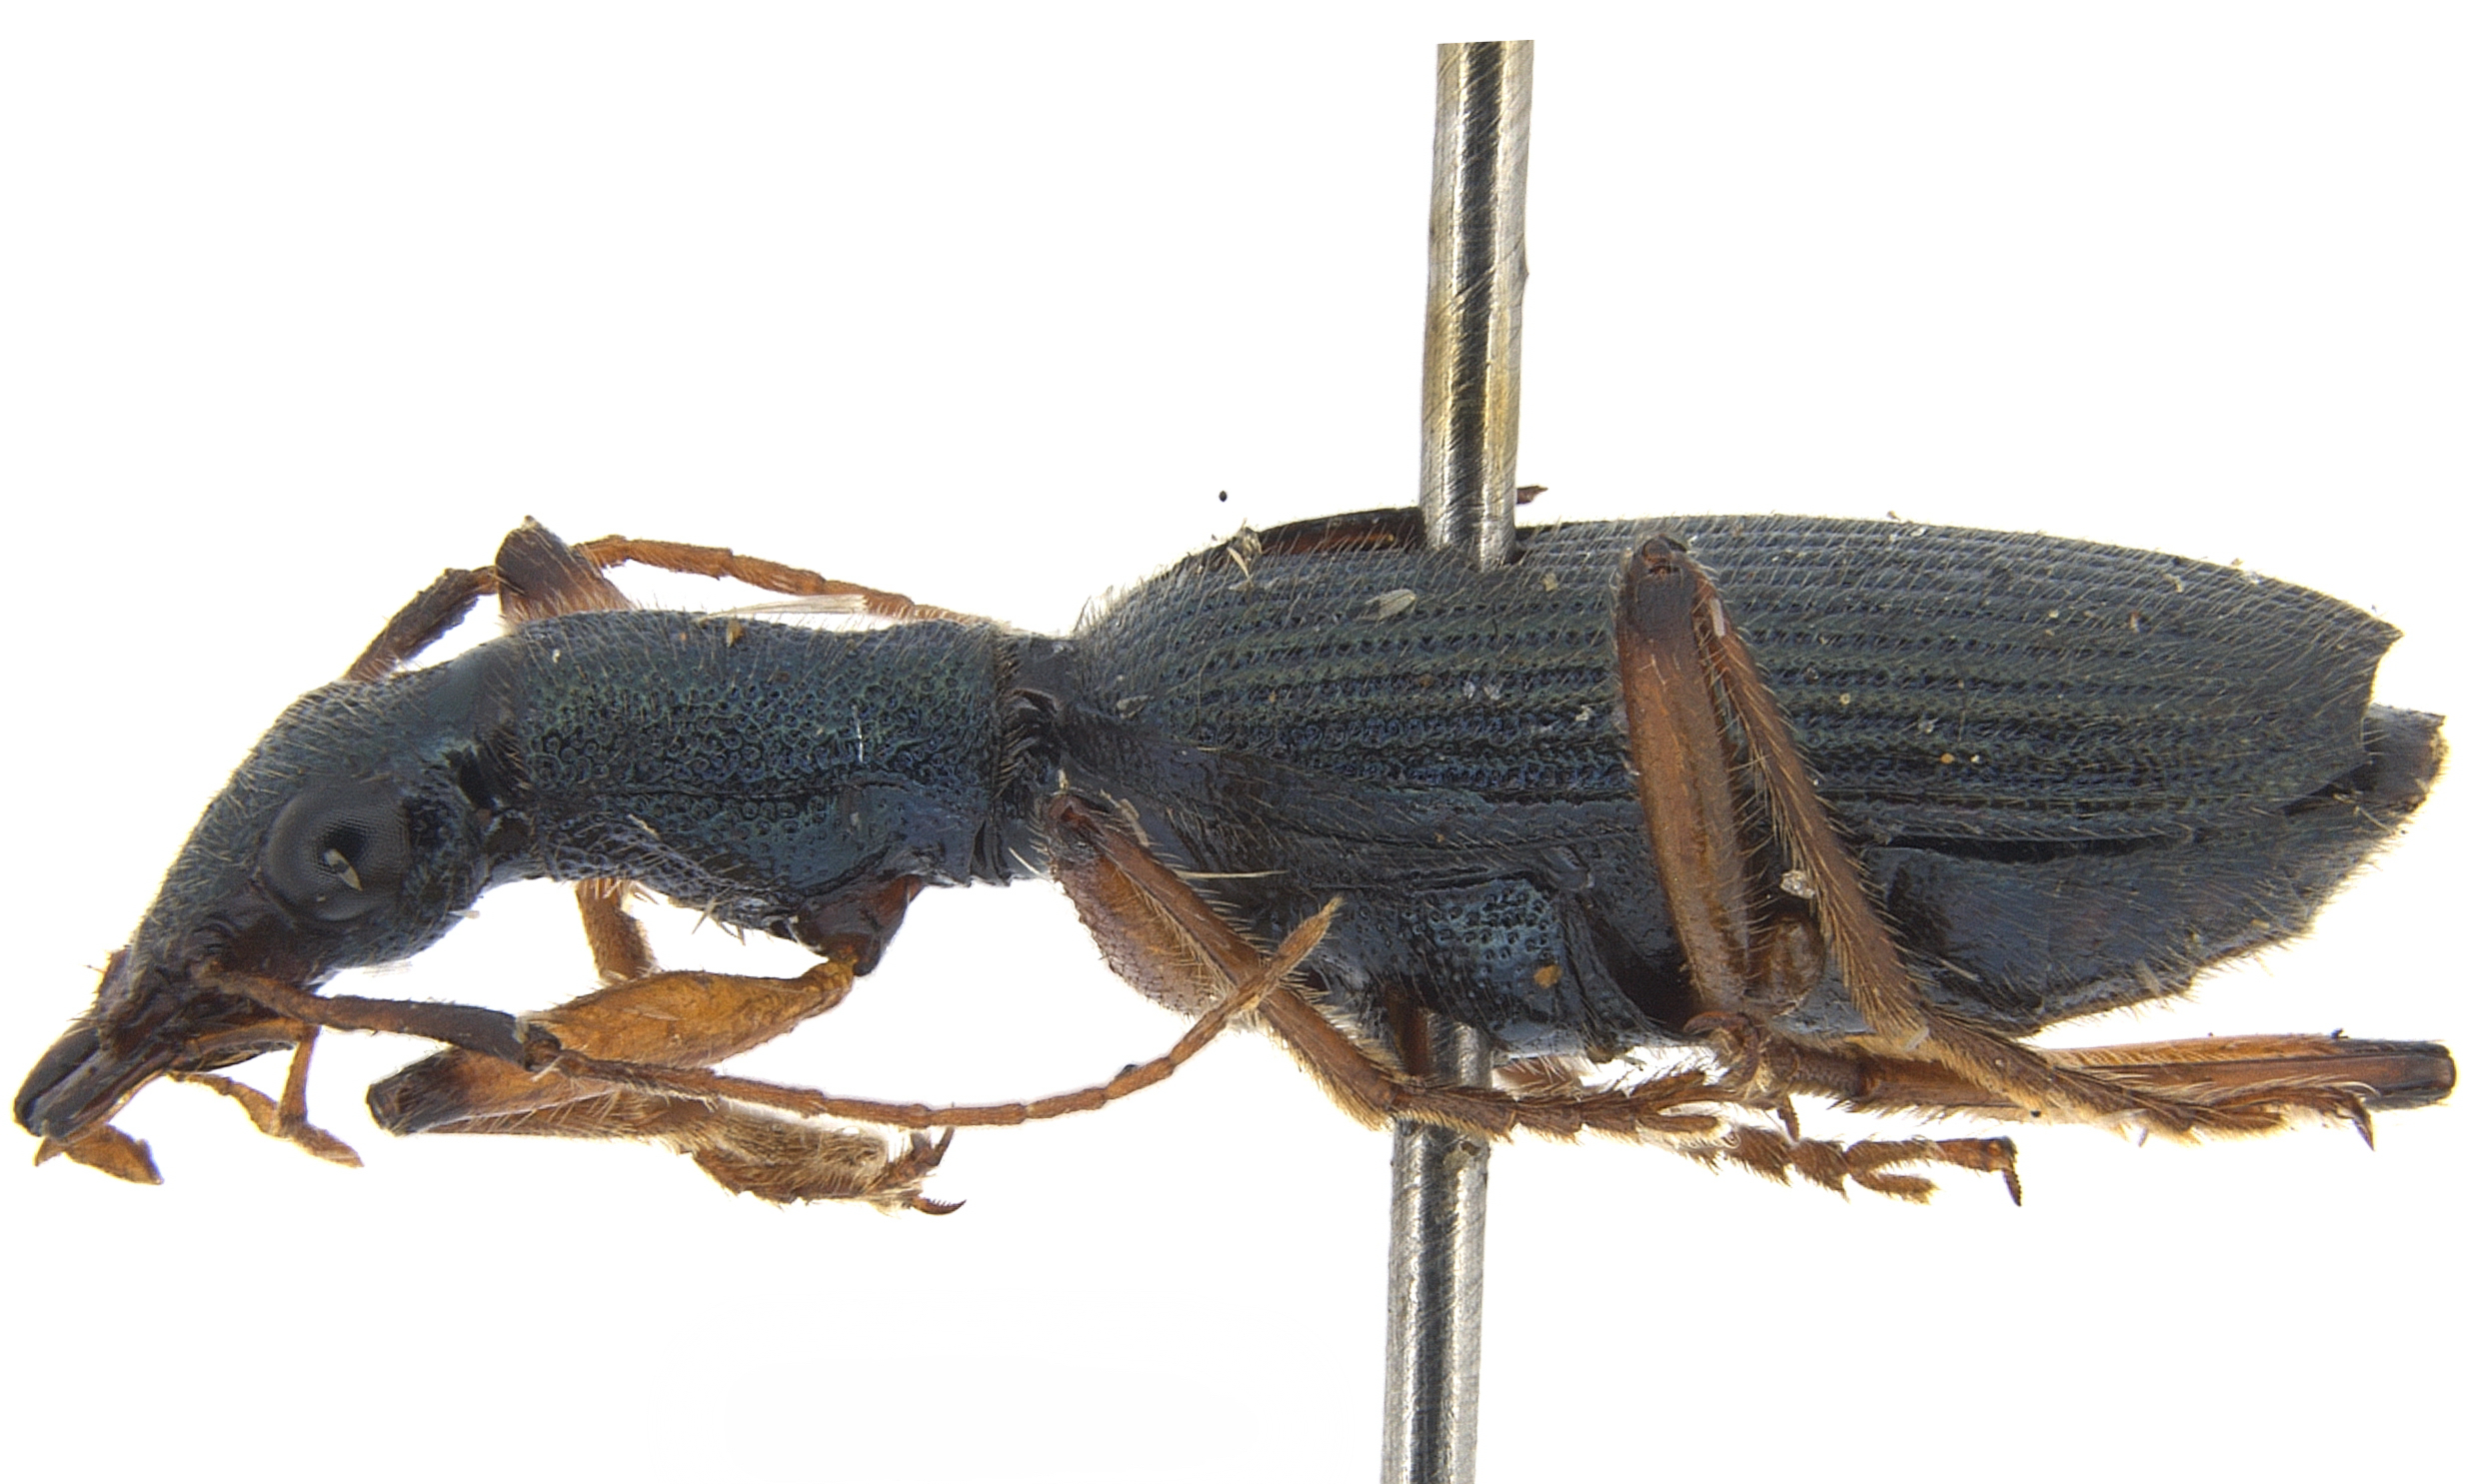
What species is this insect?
Dendrocellus geniculatus (also Desera geniculata)
